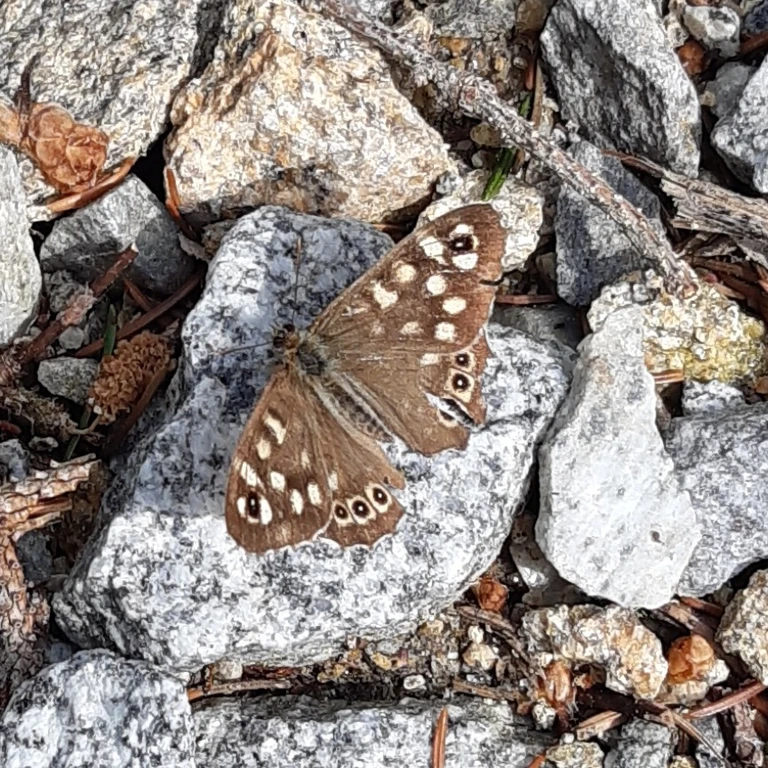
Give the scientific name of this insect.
Pararge aegeria
